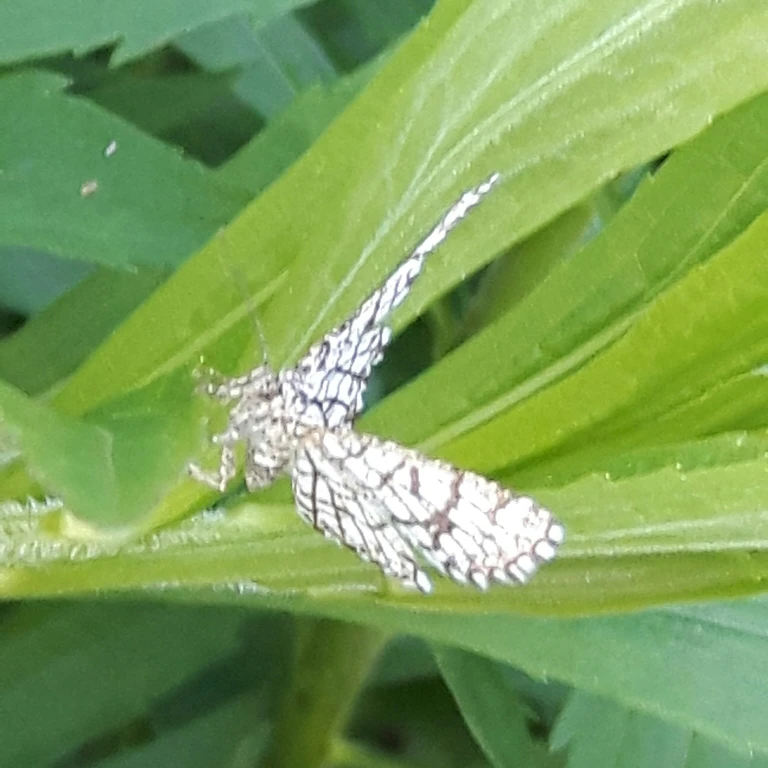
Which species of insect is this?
Chiasmia clathrata
